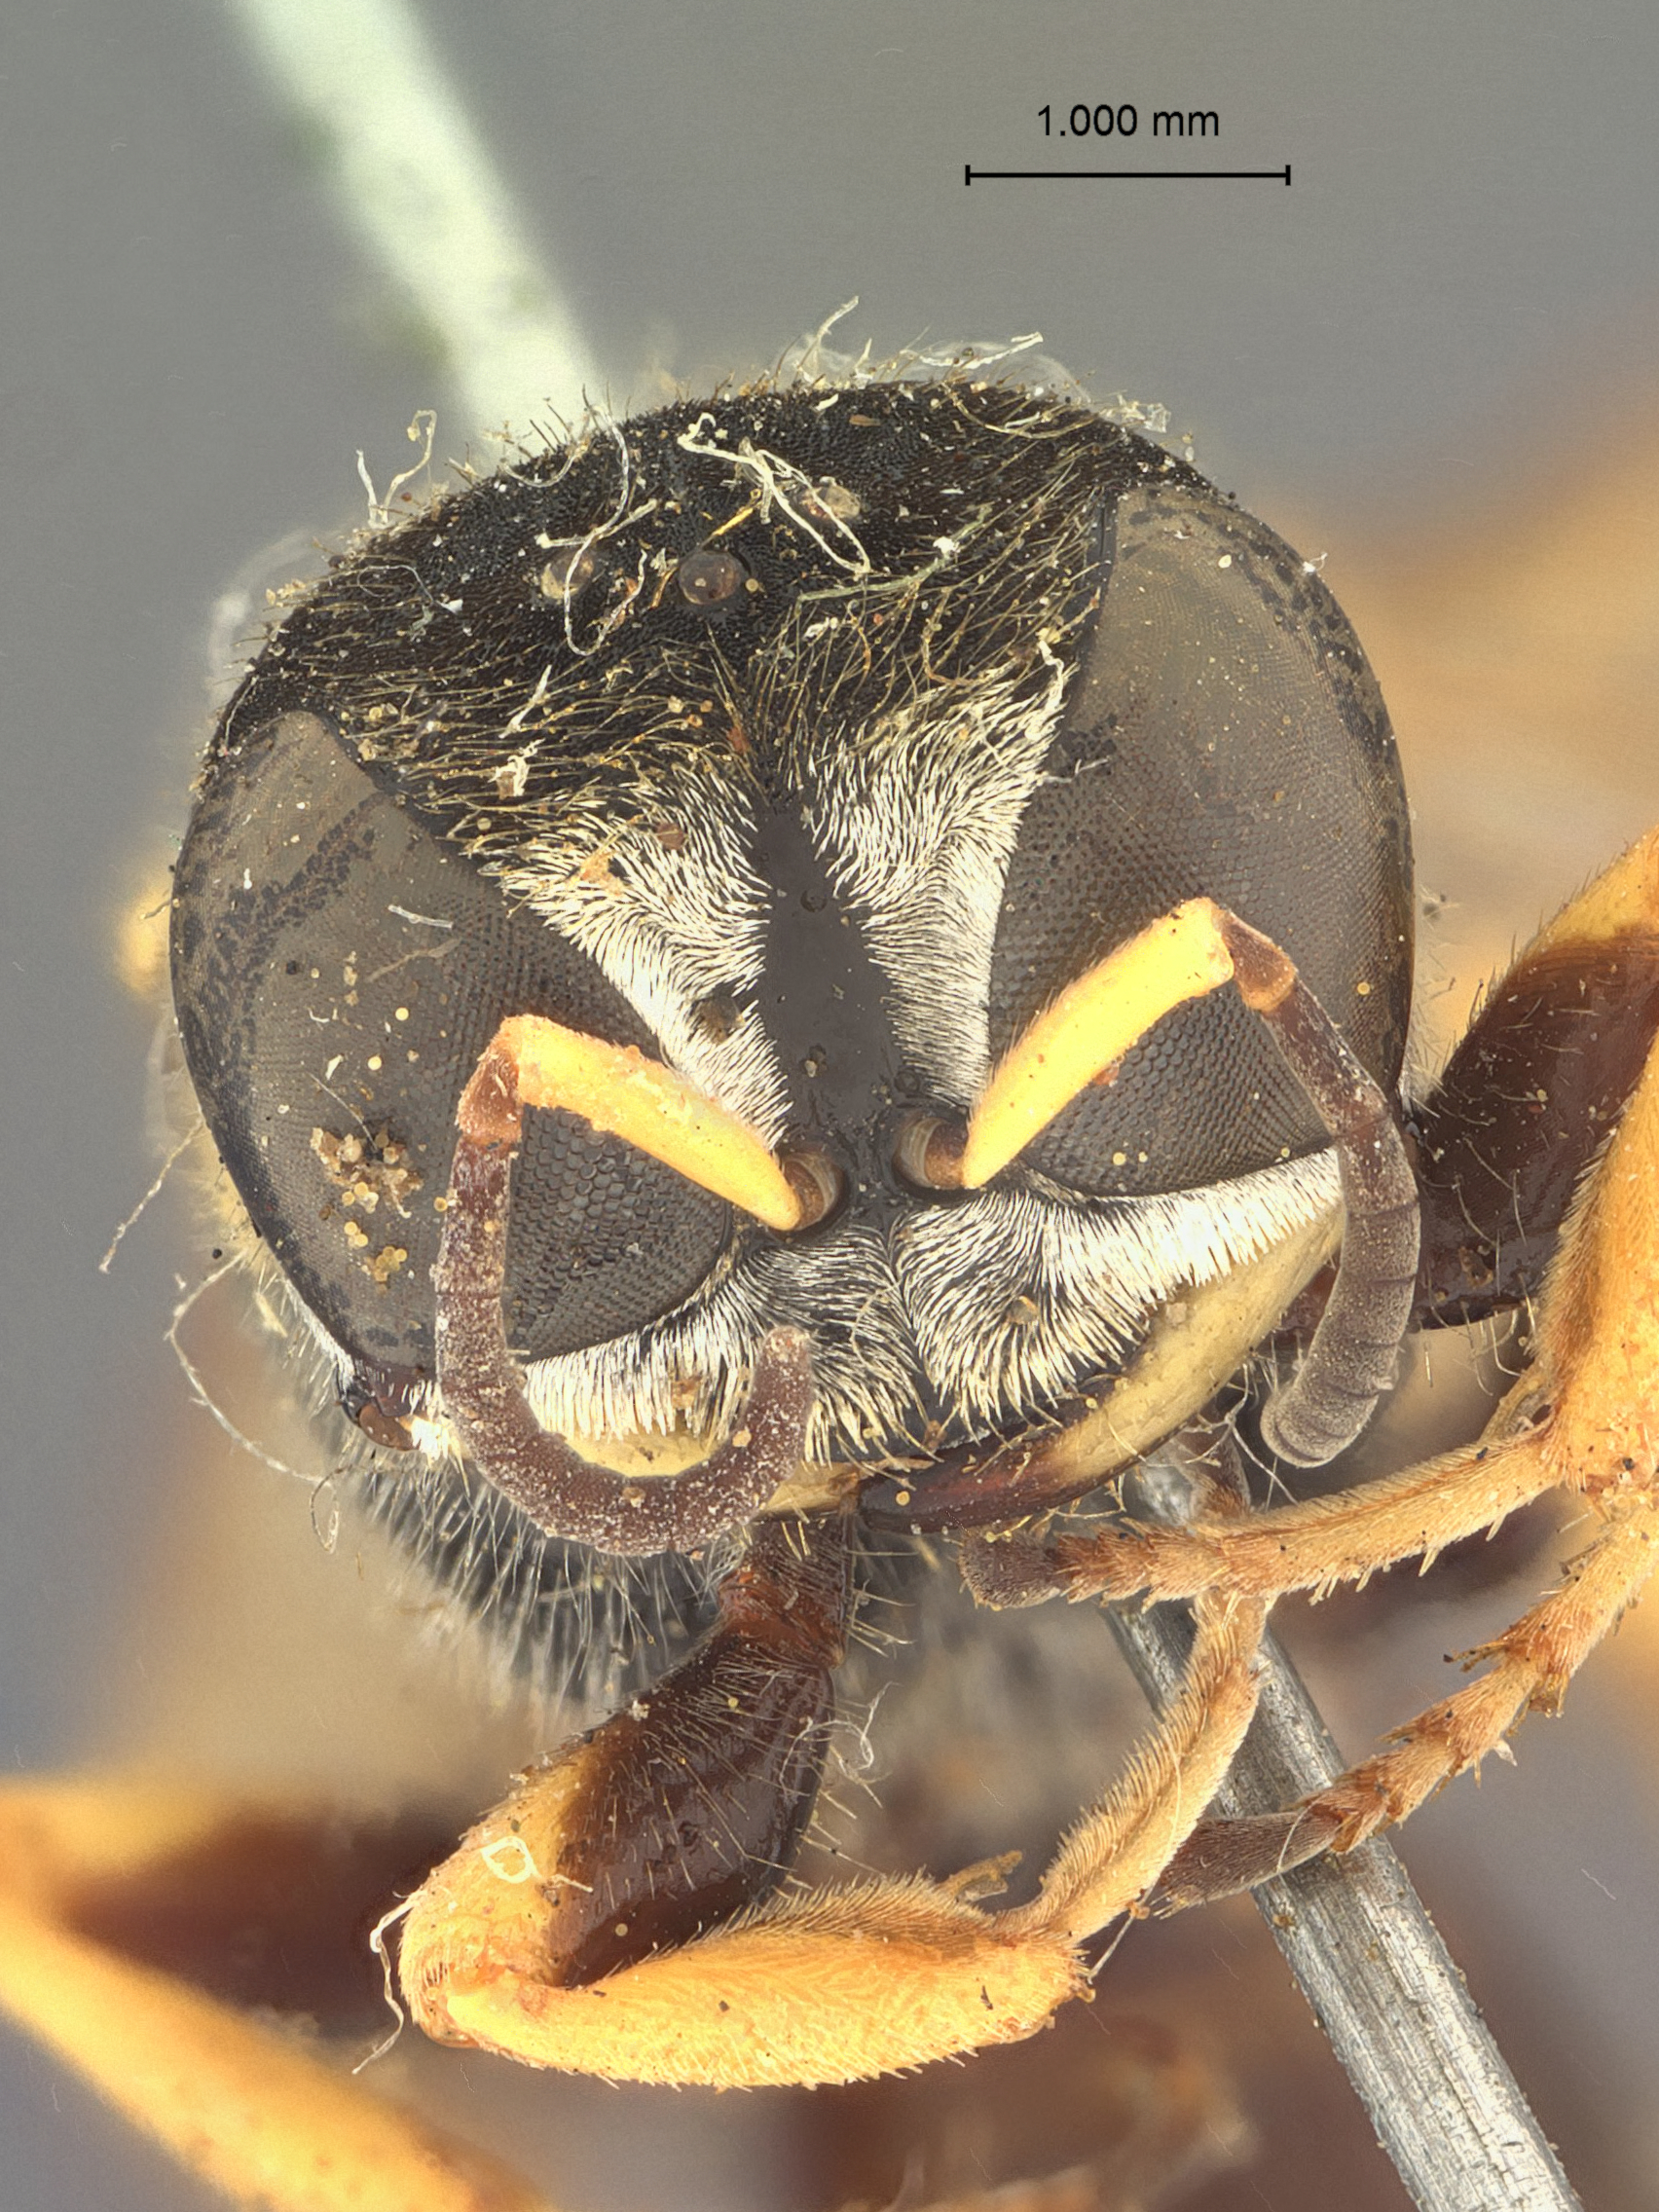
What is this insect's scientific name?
Crabro megacephalus
